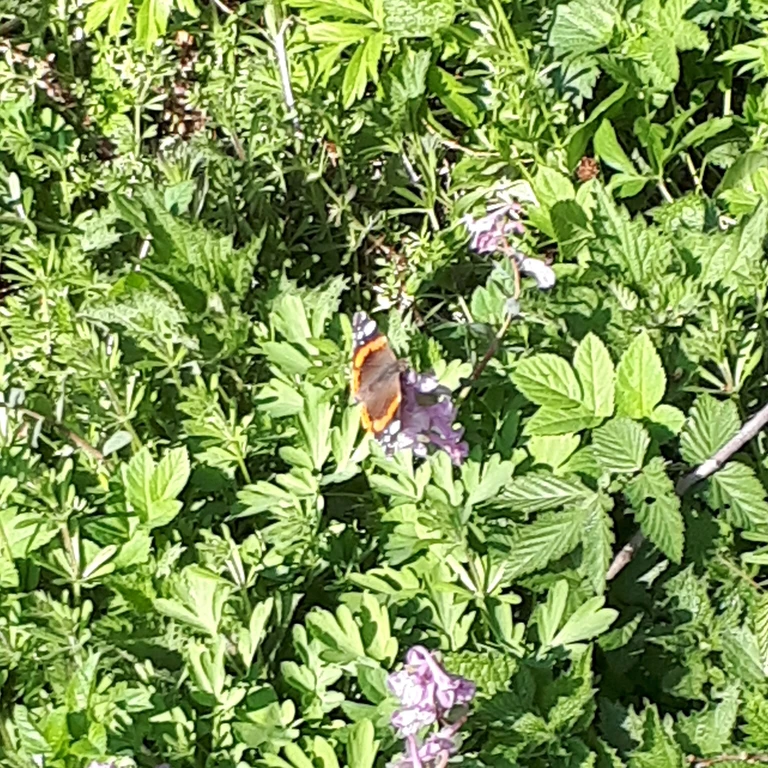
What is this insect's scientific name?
Vanessa atalanta
